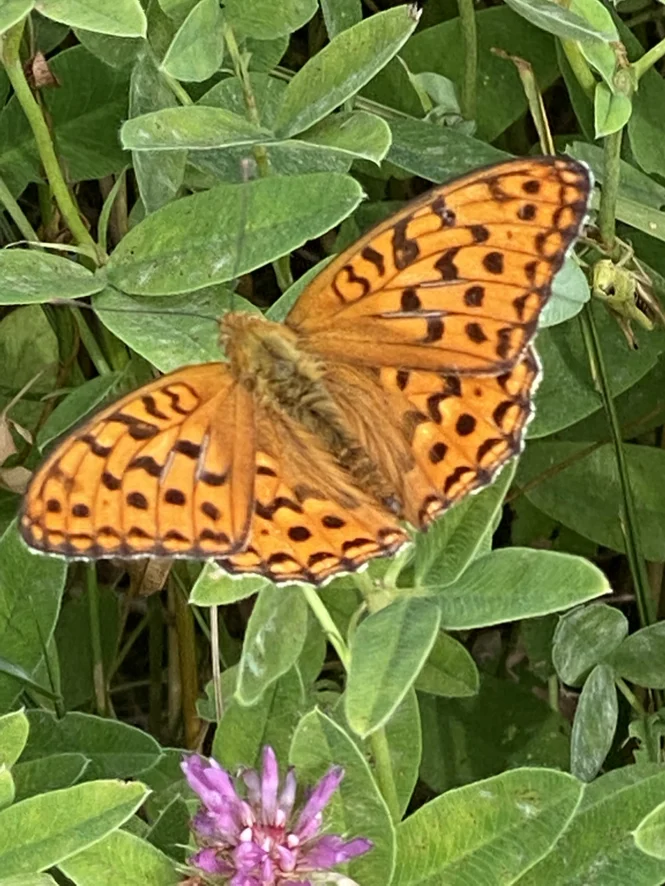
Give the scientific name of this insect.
Fabriciana adippe
